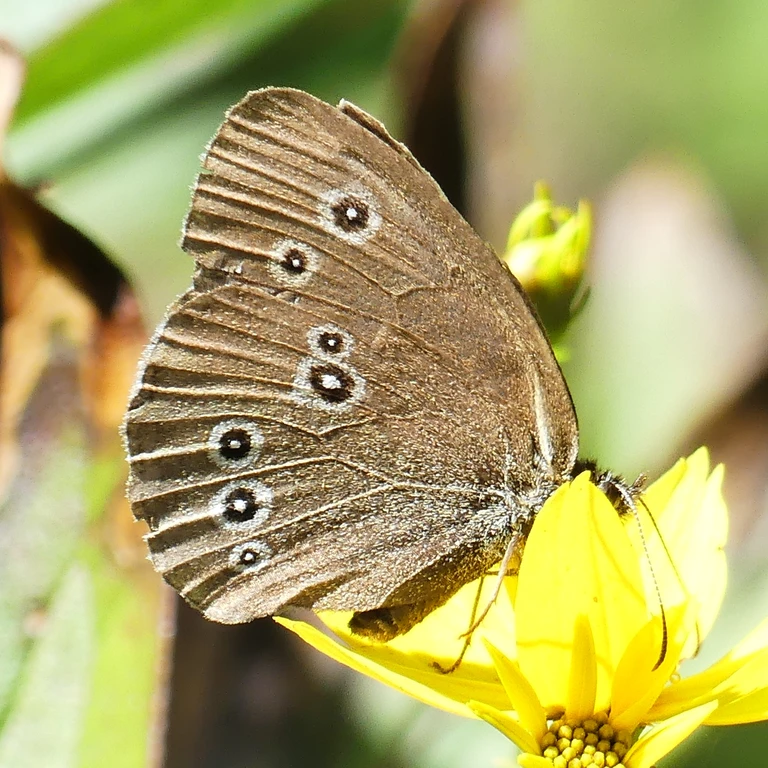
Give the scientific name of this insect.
Aphantopus hyperantus
